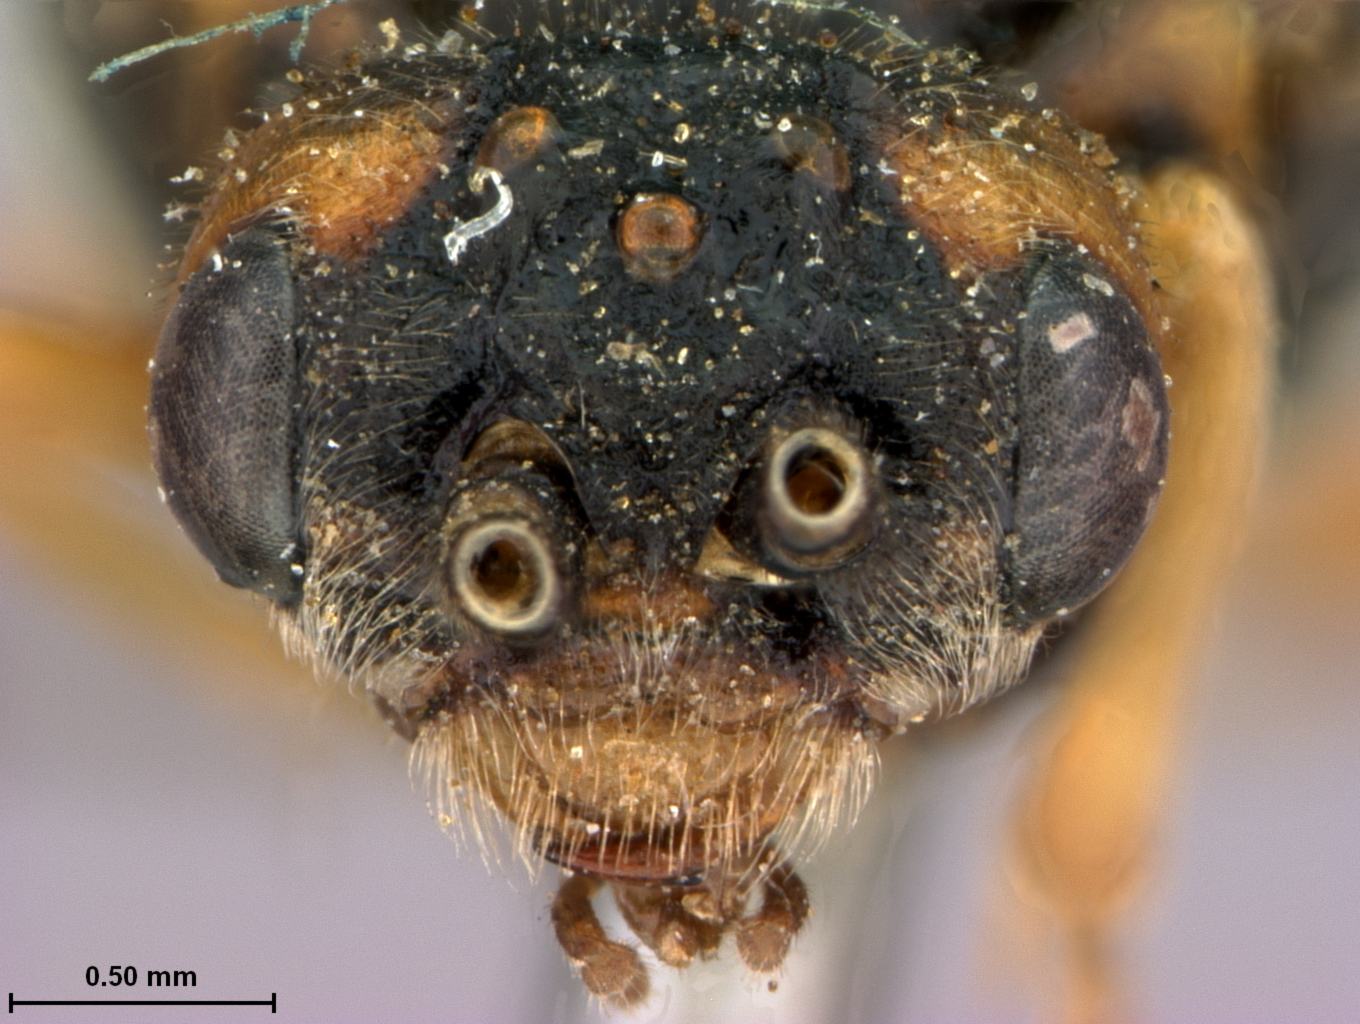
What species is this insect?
Pachynematus infumatus
